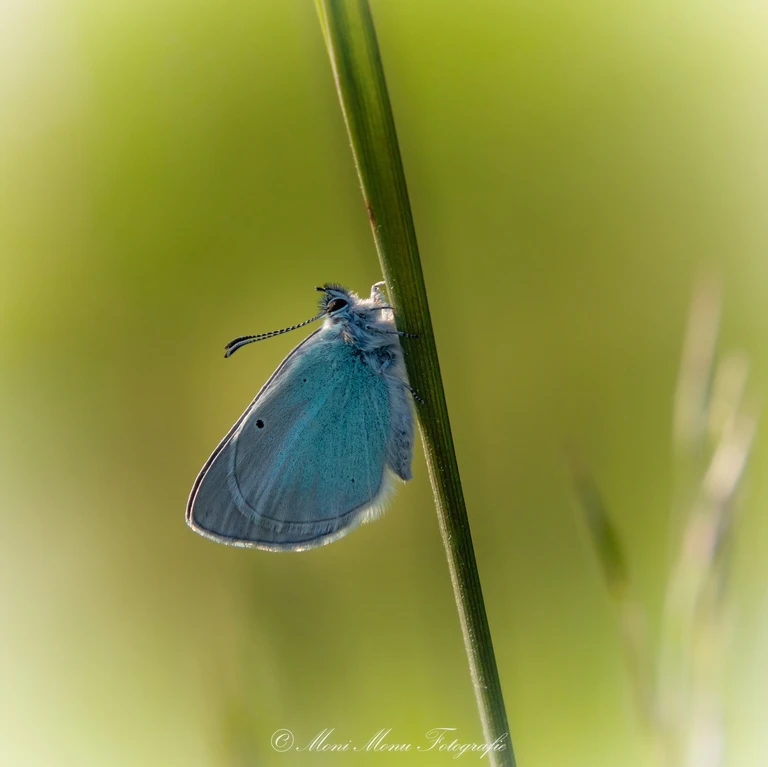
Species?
Glaucopsyche alexis
